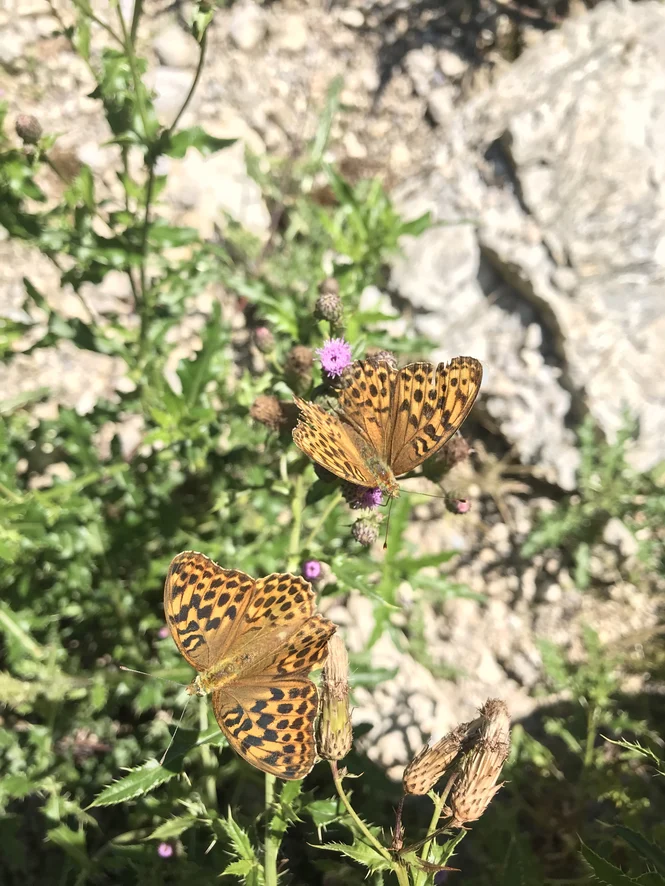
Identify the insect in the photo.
Argynnis paphia
